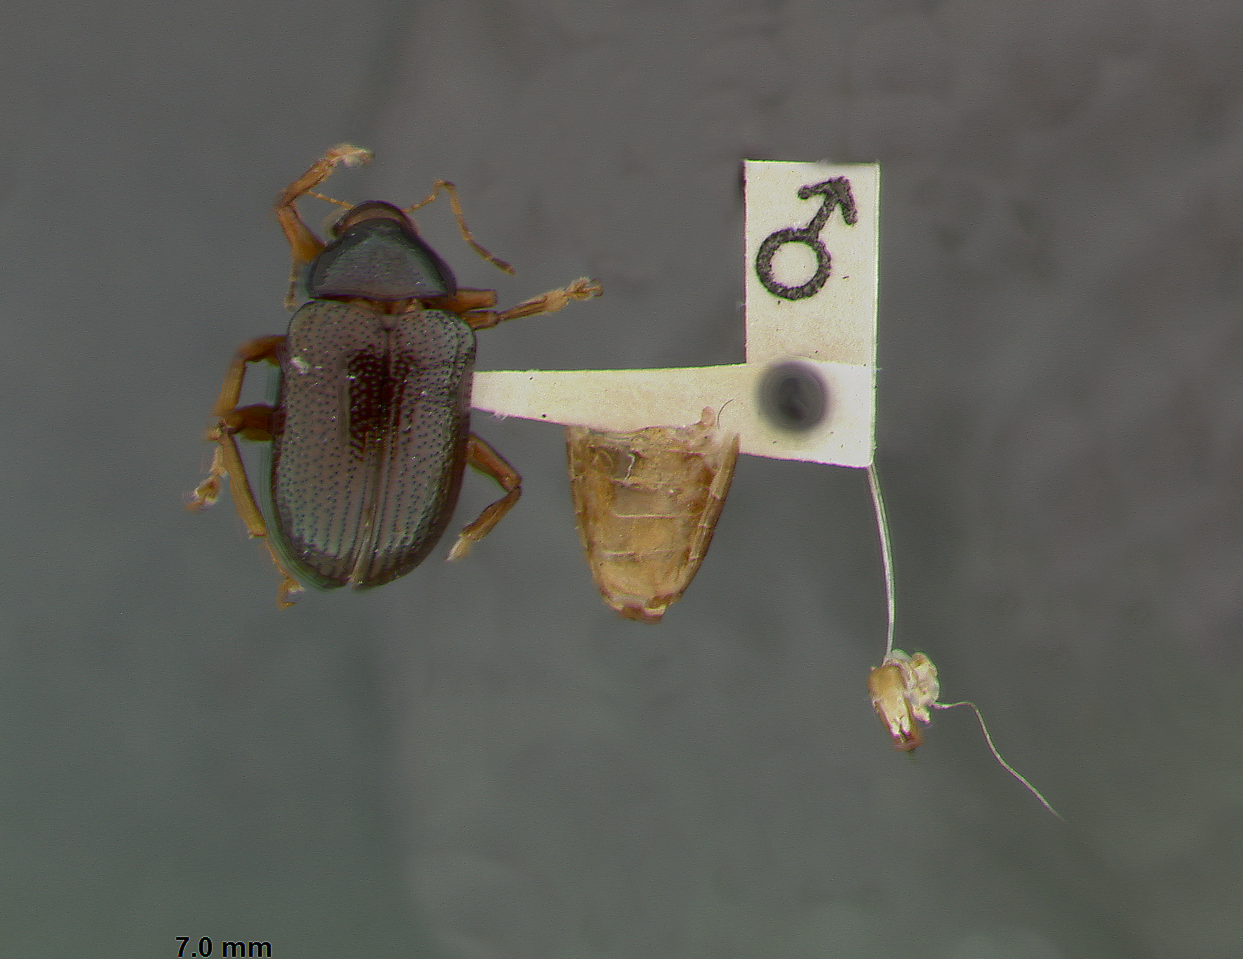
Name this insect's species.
Rhabdopterus bowditchi
